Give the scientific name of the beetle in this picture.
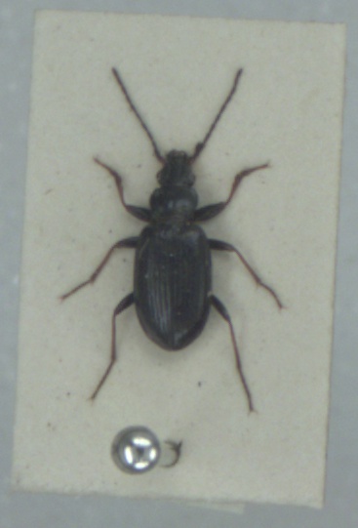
Bembidion tibiale
